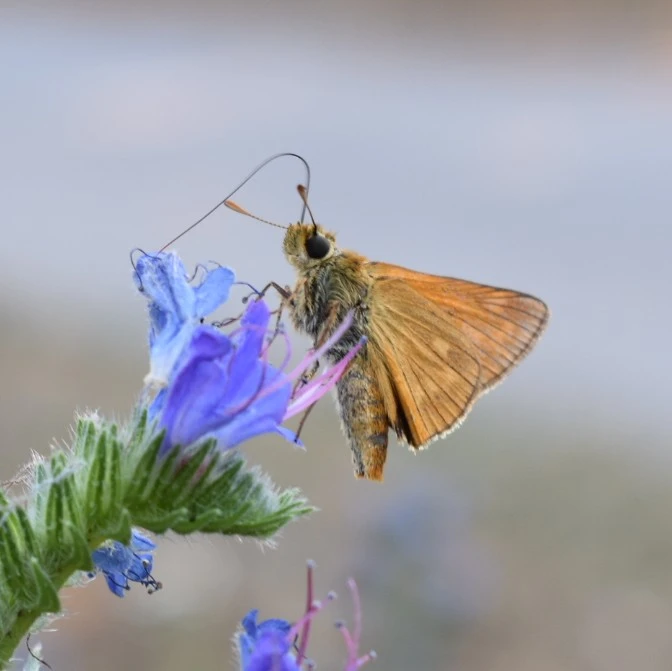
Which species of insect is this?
Ochlodes sylvanus (also Ochlodes venata)
